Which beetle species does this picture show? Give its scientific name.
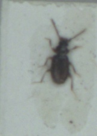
Tachys bistriatus
